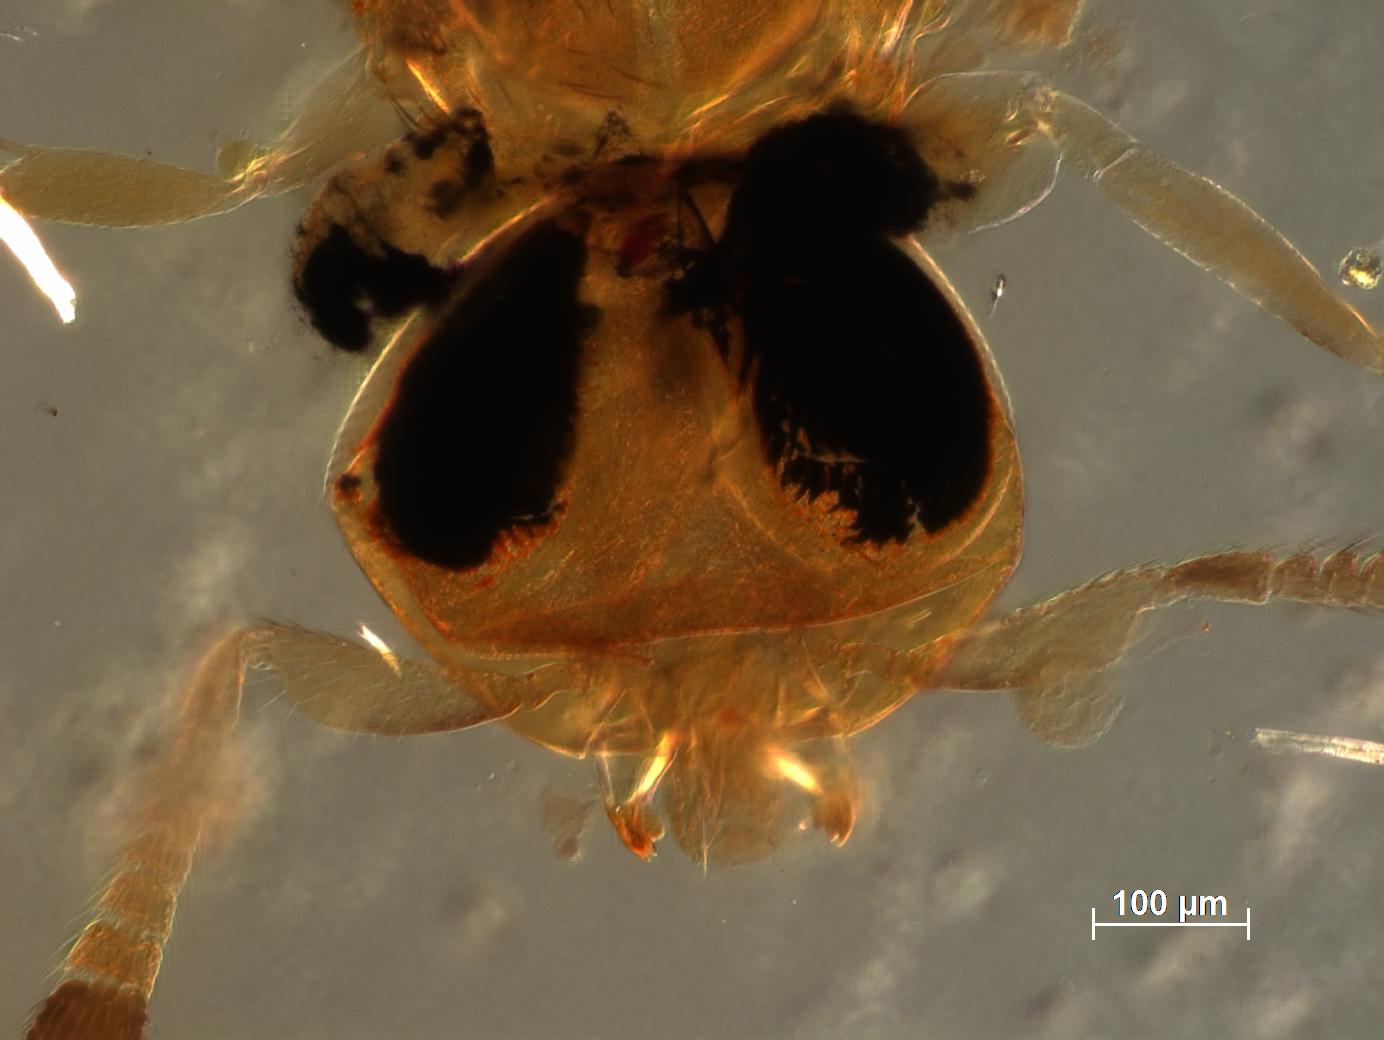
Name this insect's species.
Cheiloneurus pulvinariae
